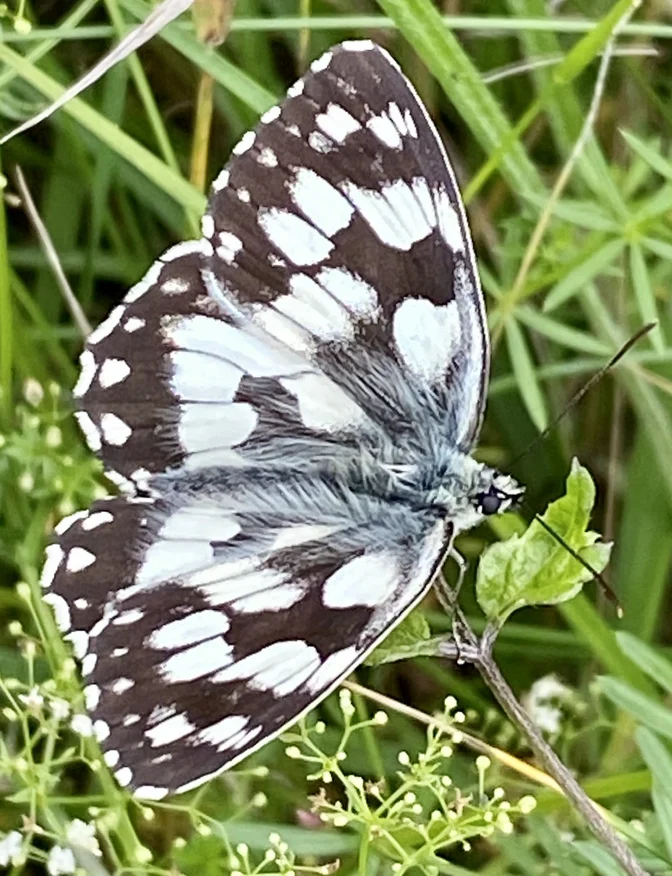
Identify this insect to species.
Melanargia galathea
